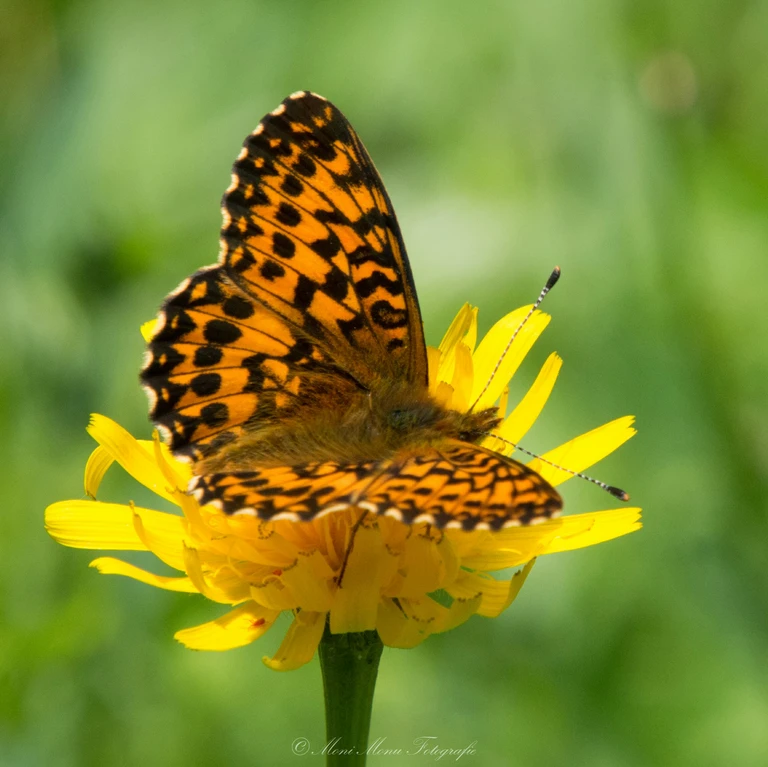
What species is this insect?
Boloria titania
